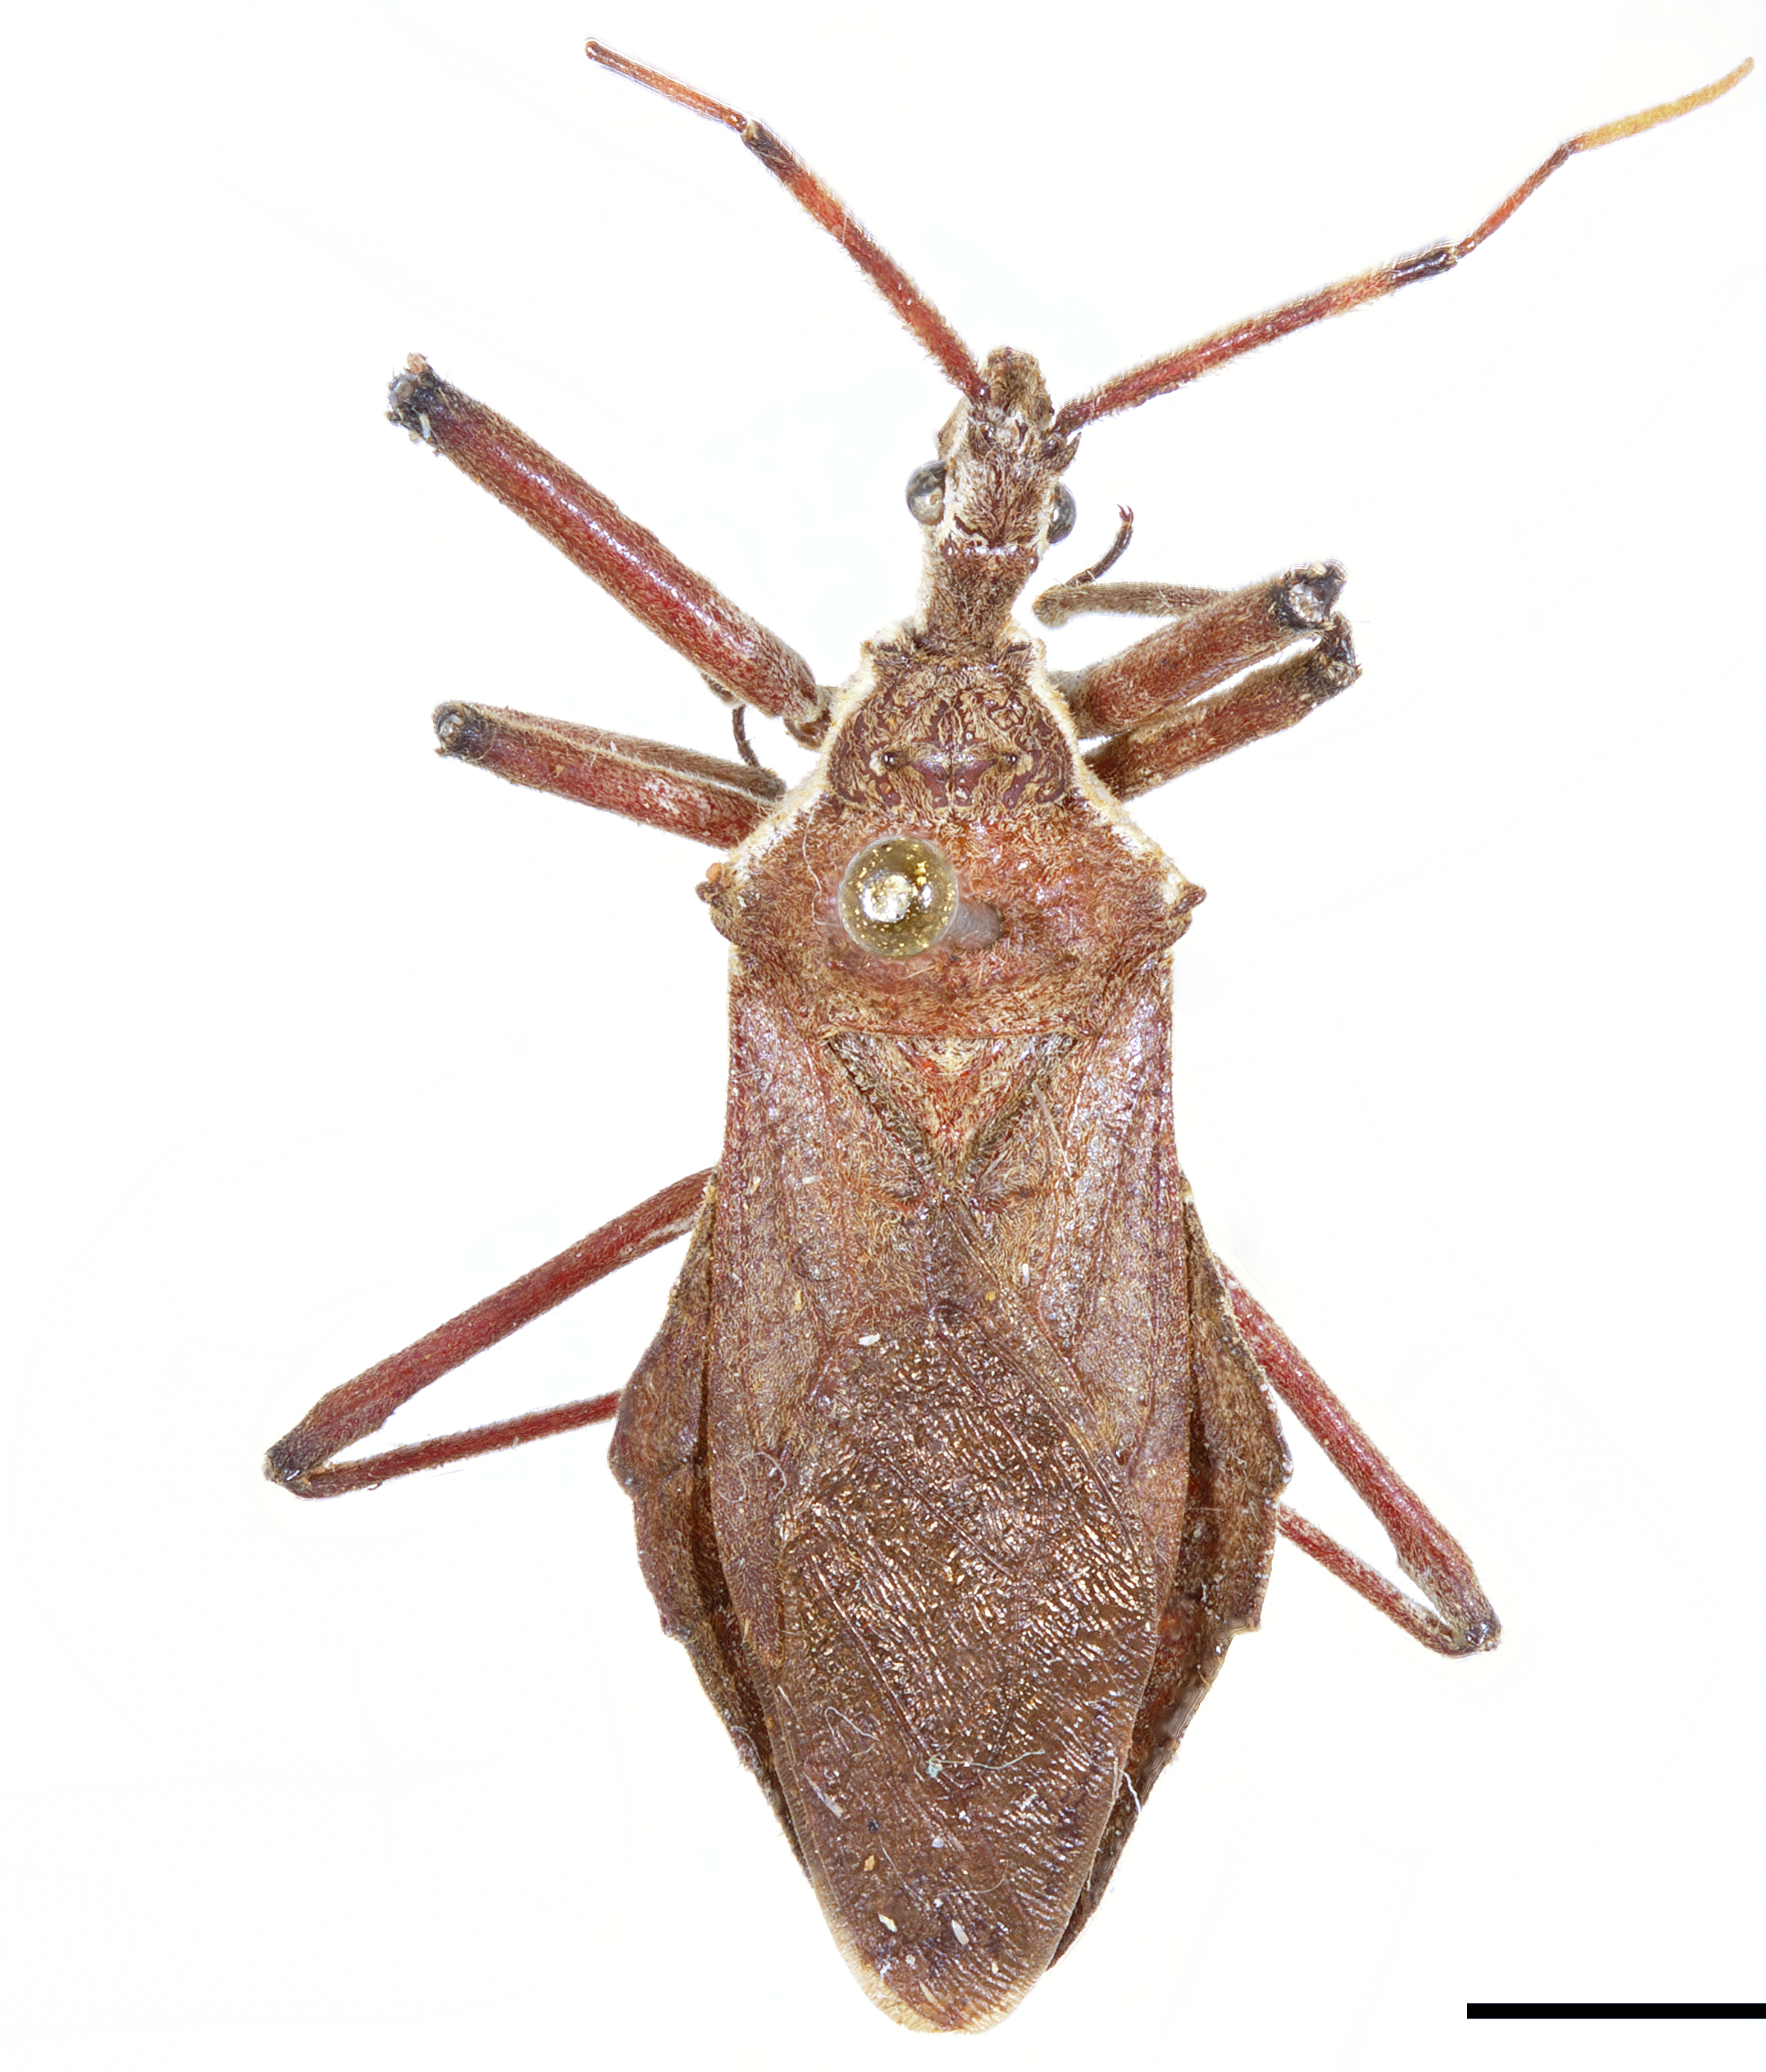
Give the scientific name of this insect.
Harpactor angulosus
